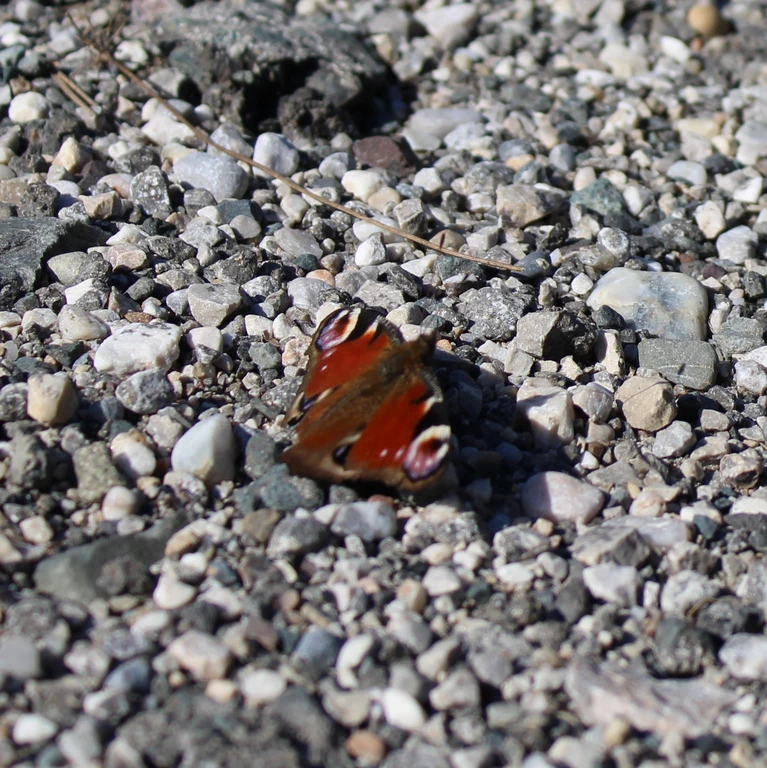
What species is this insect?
Aglais io
